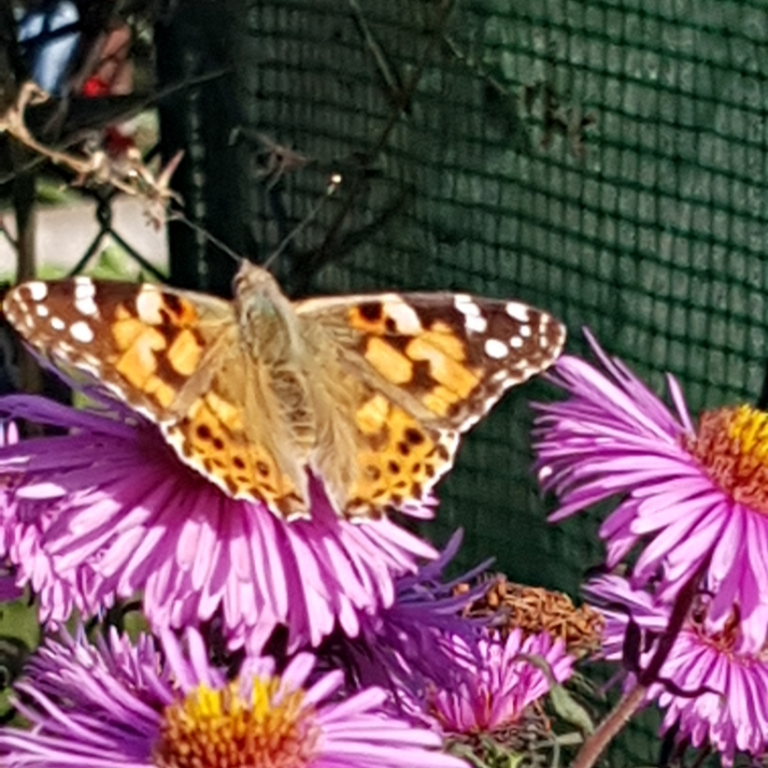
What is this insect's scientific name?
Vanessa cardui
